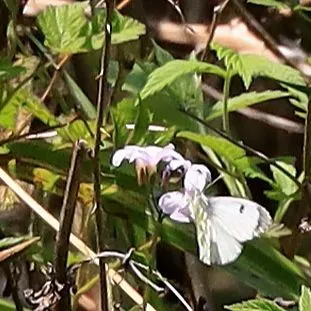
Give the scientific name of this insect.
Anthocharis cardamines
